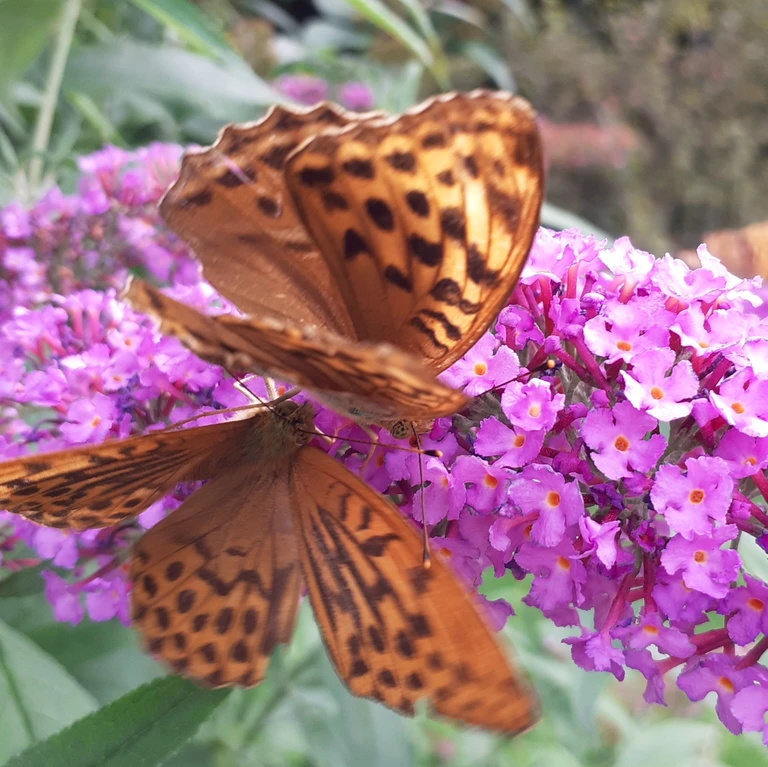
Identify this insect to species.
Argynnis paphia
